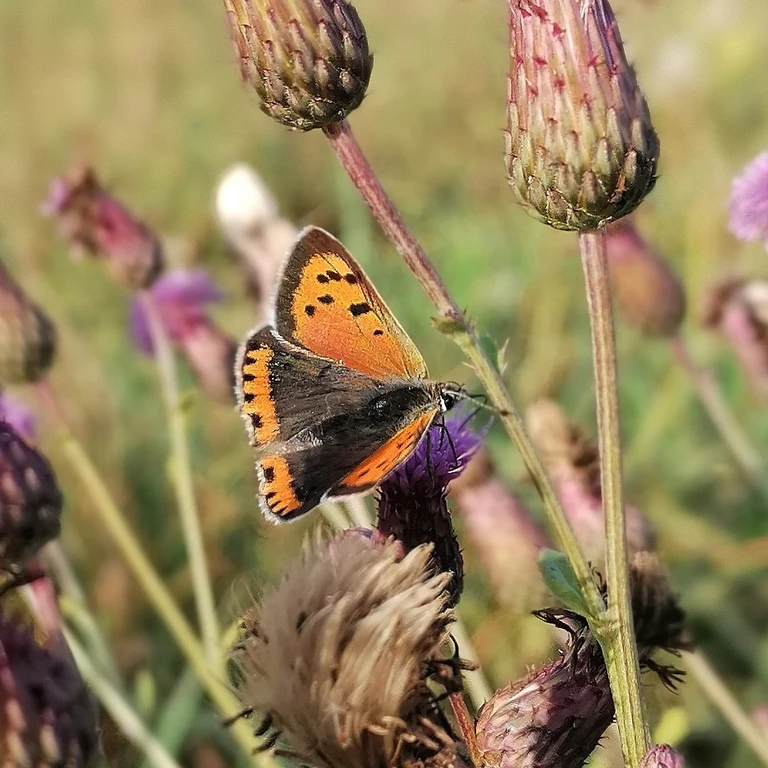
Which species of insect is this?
Lycaena phlaeas
